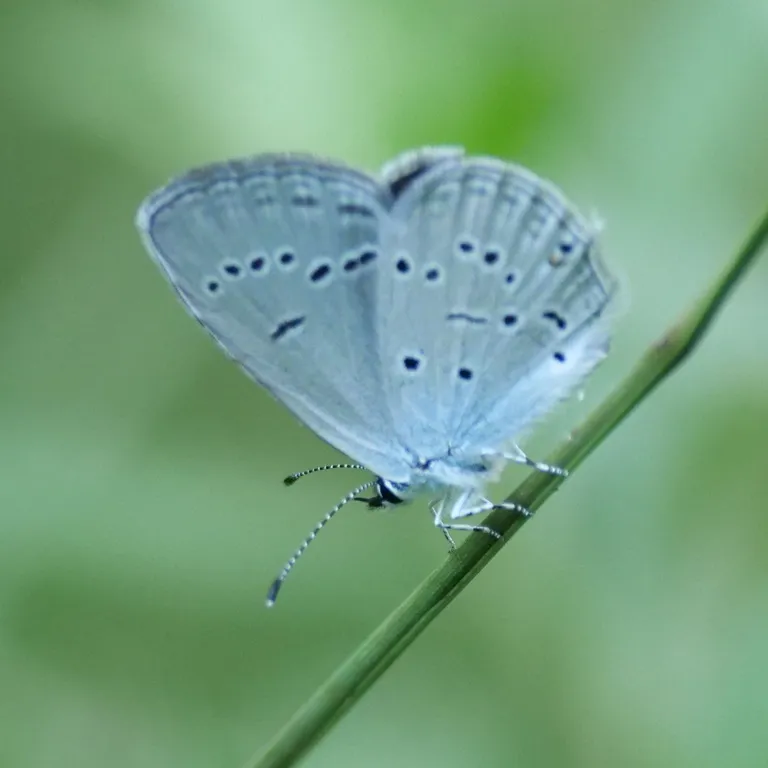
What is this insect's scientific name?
Cupido decolorata (also Elkalyce decolorata)
